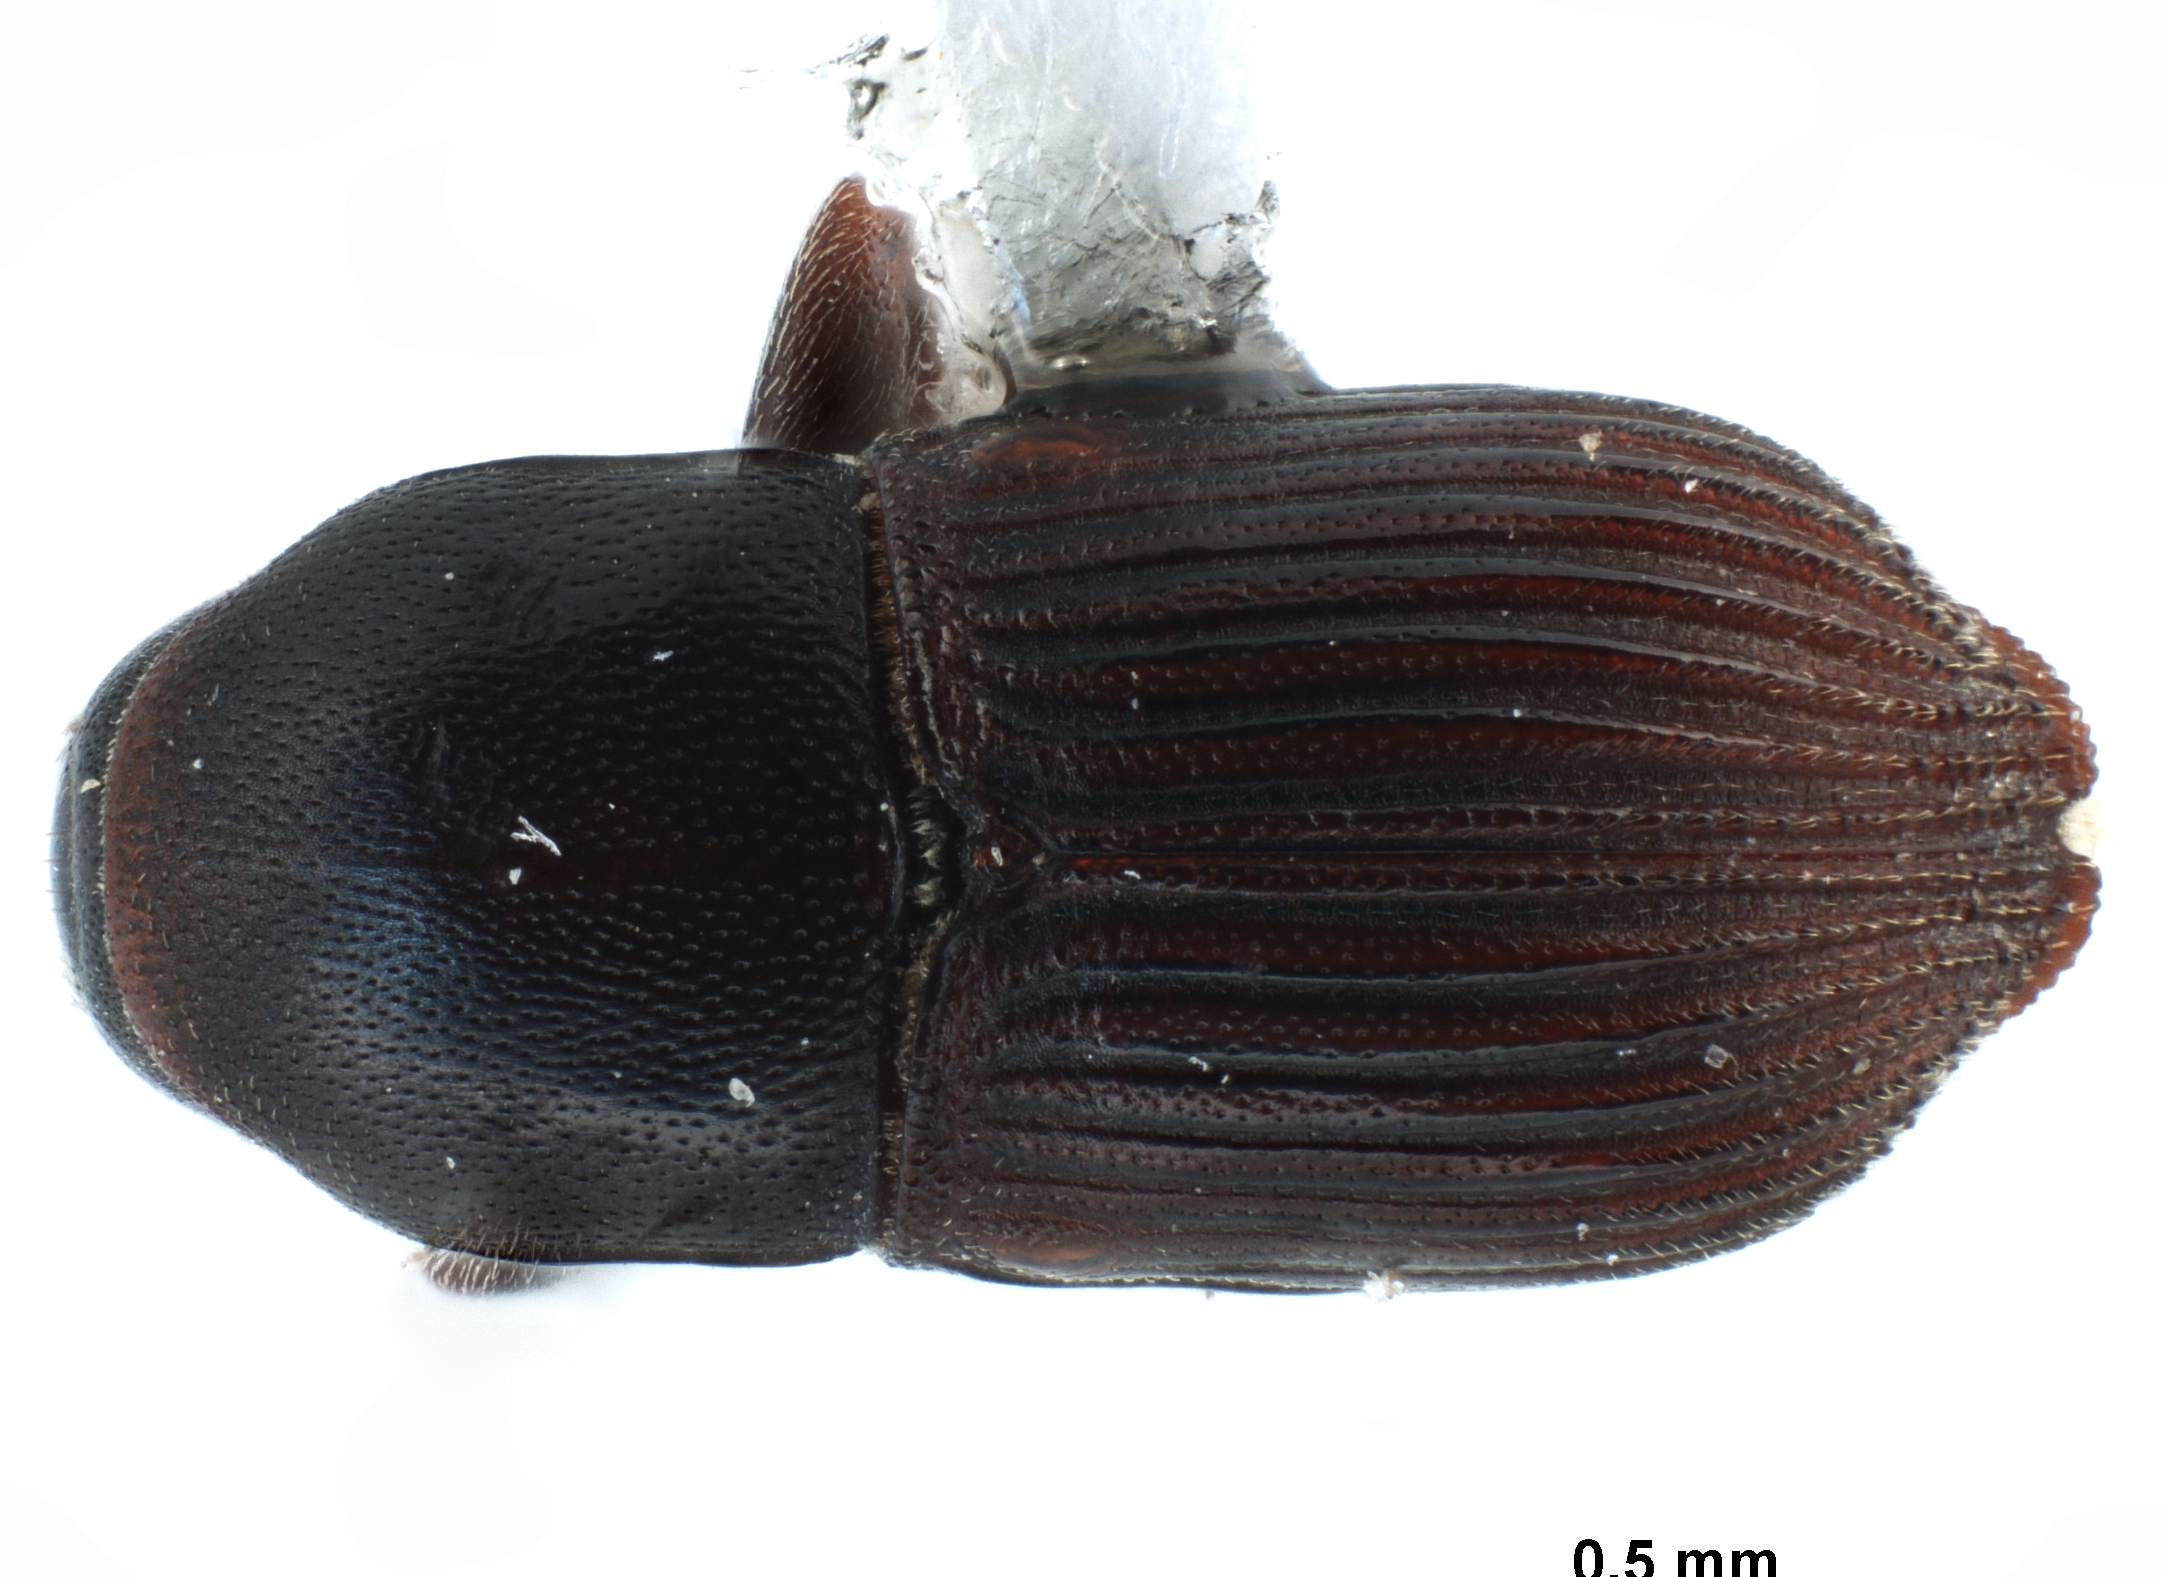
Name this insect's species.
Sternobothrus bicaudatus
